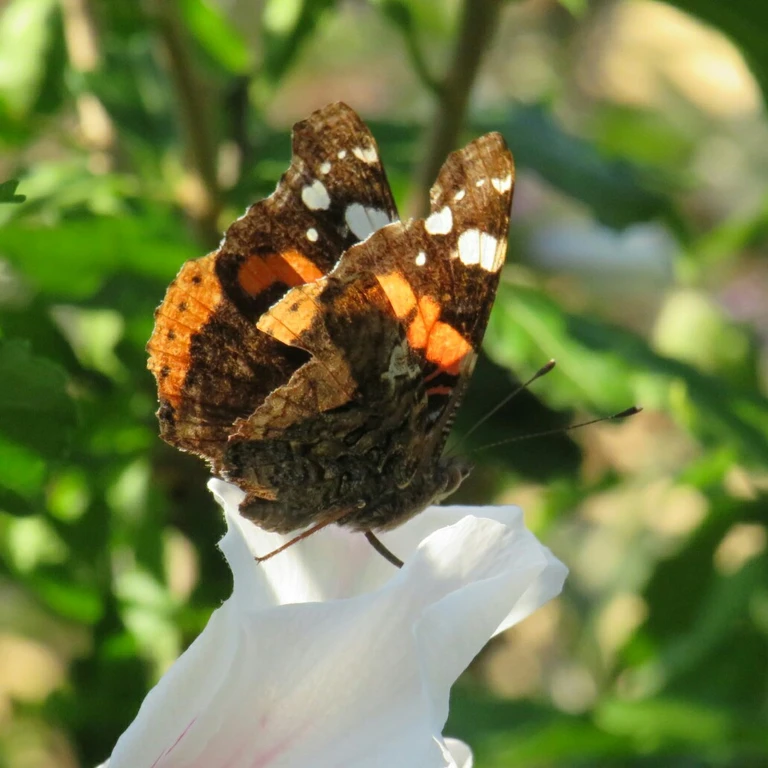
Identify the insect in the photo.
Vanessa atalanta
